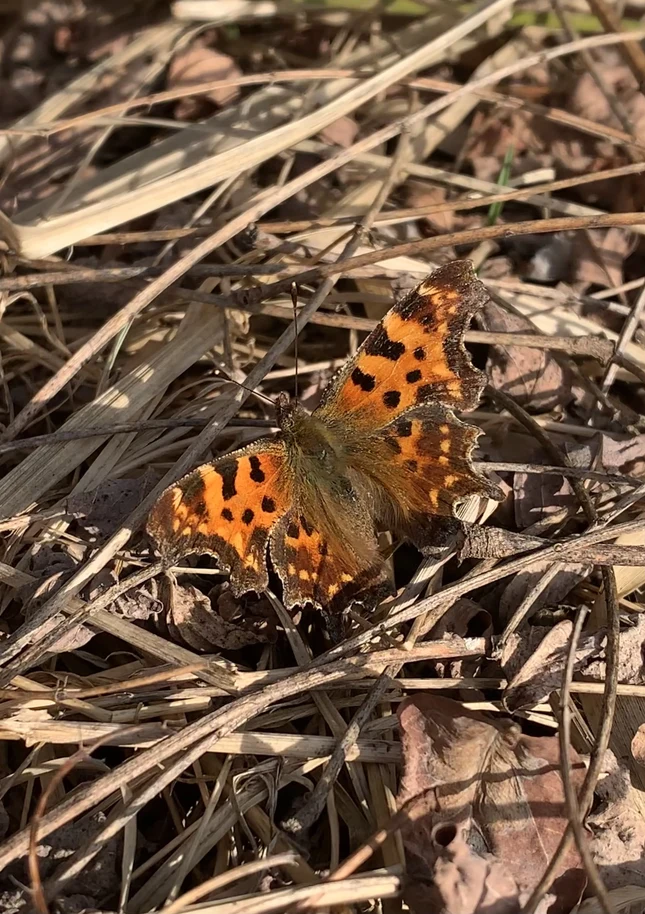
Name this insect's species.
Polygonia c-album
